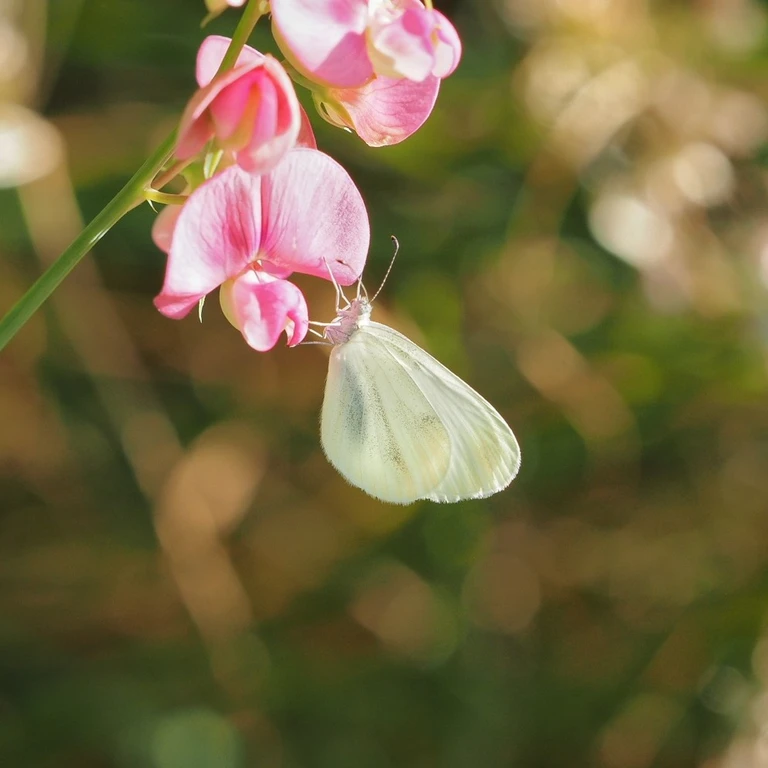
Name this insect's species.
Leptidea sinapis/juvernica
